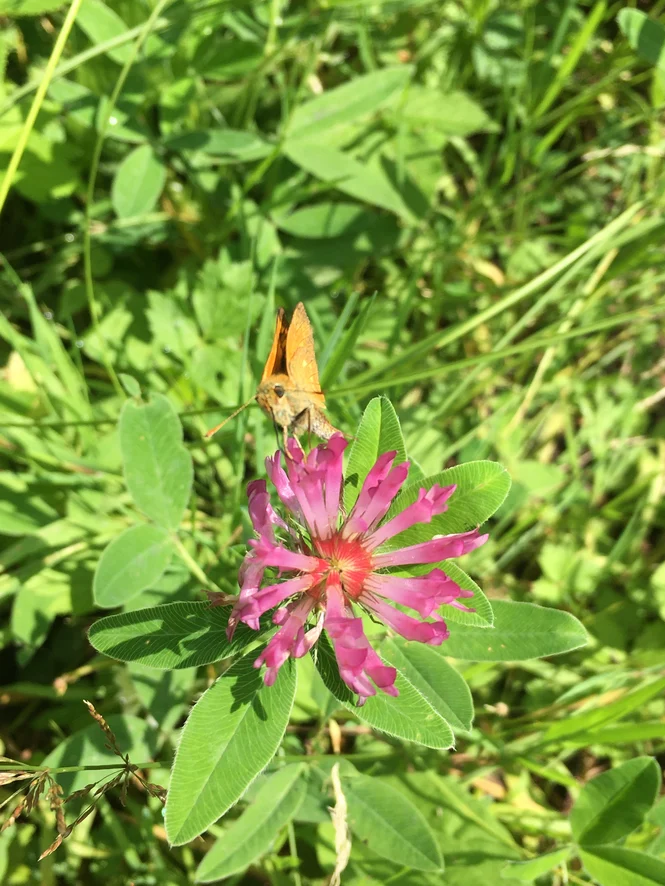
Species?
Ochlodes sylvanus (also Ochlodes venata)
